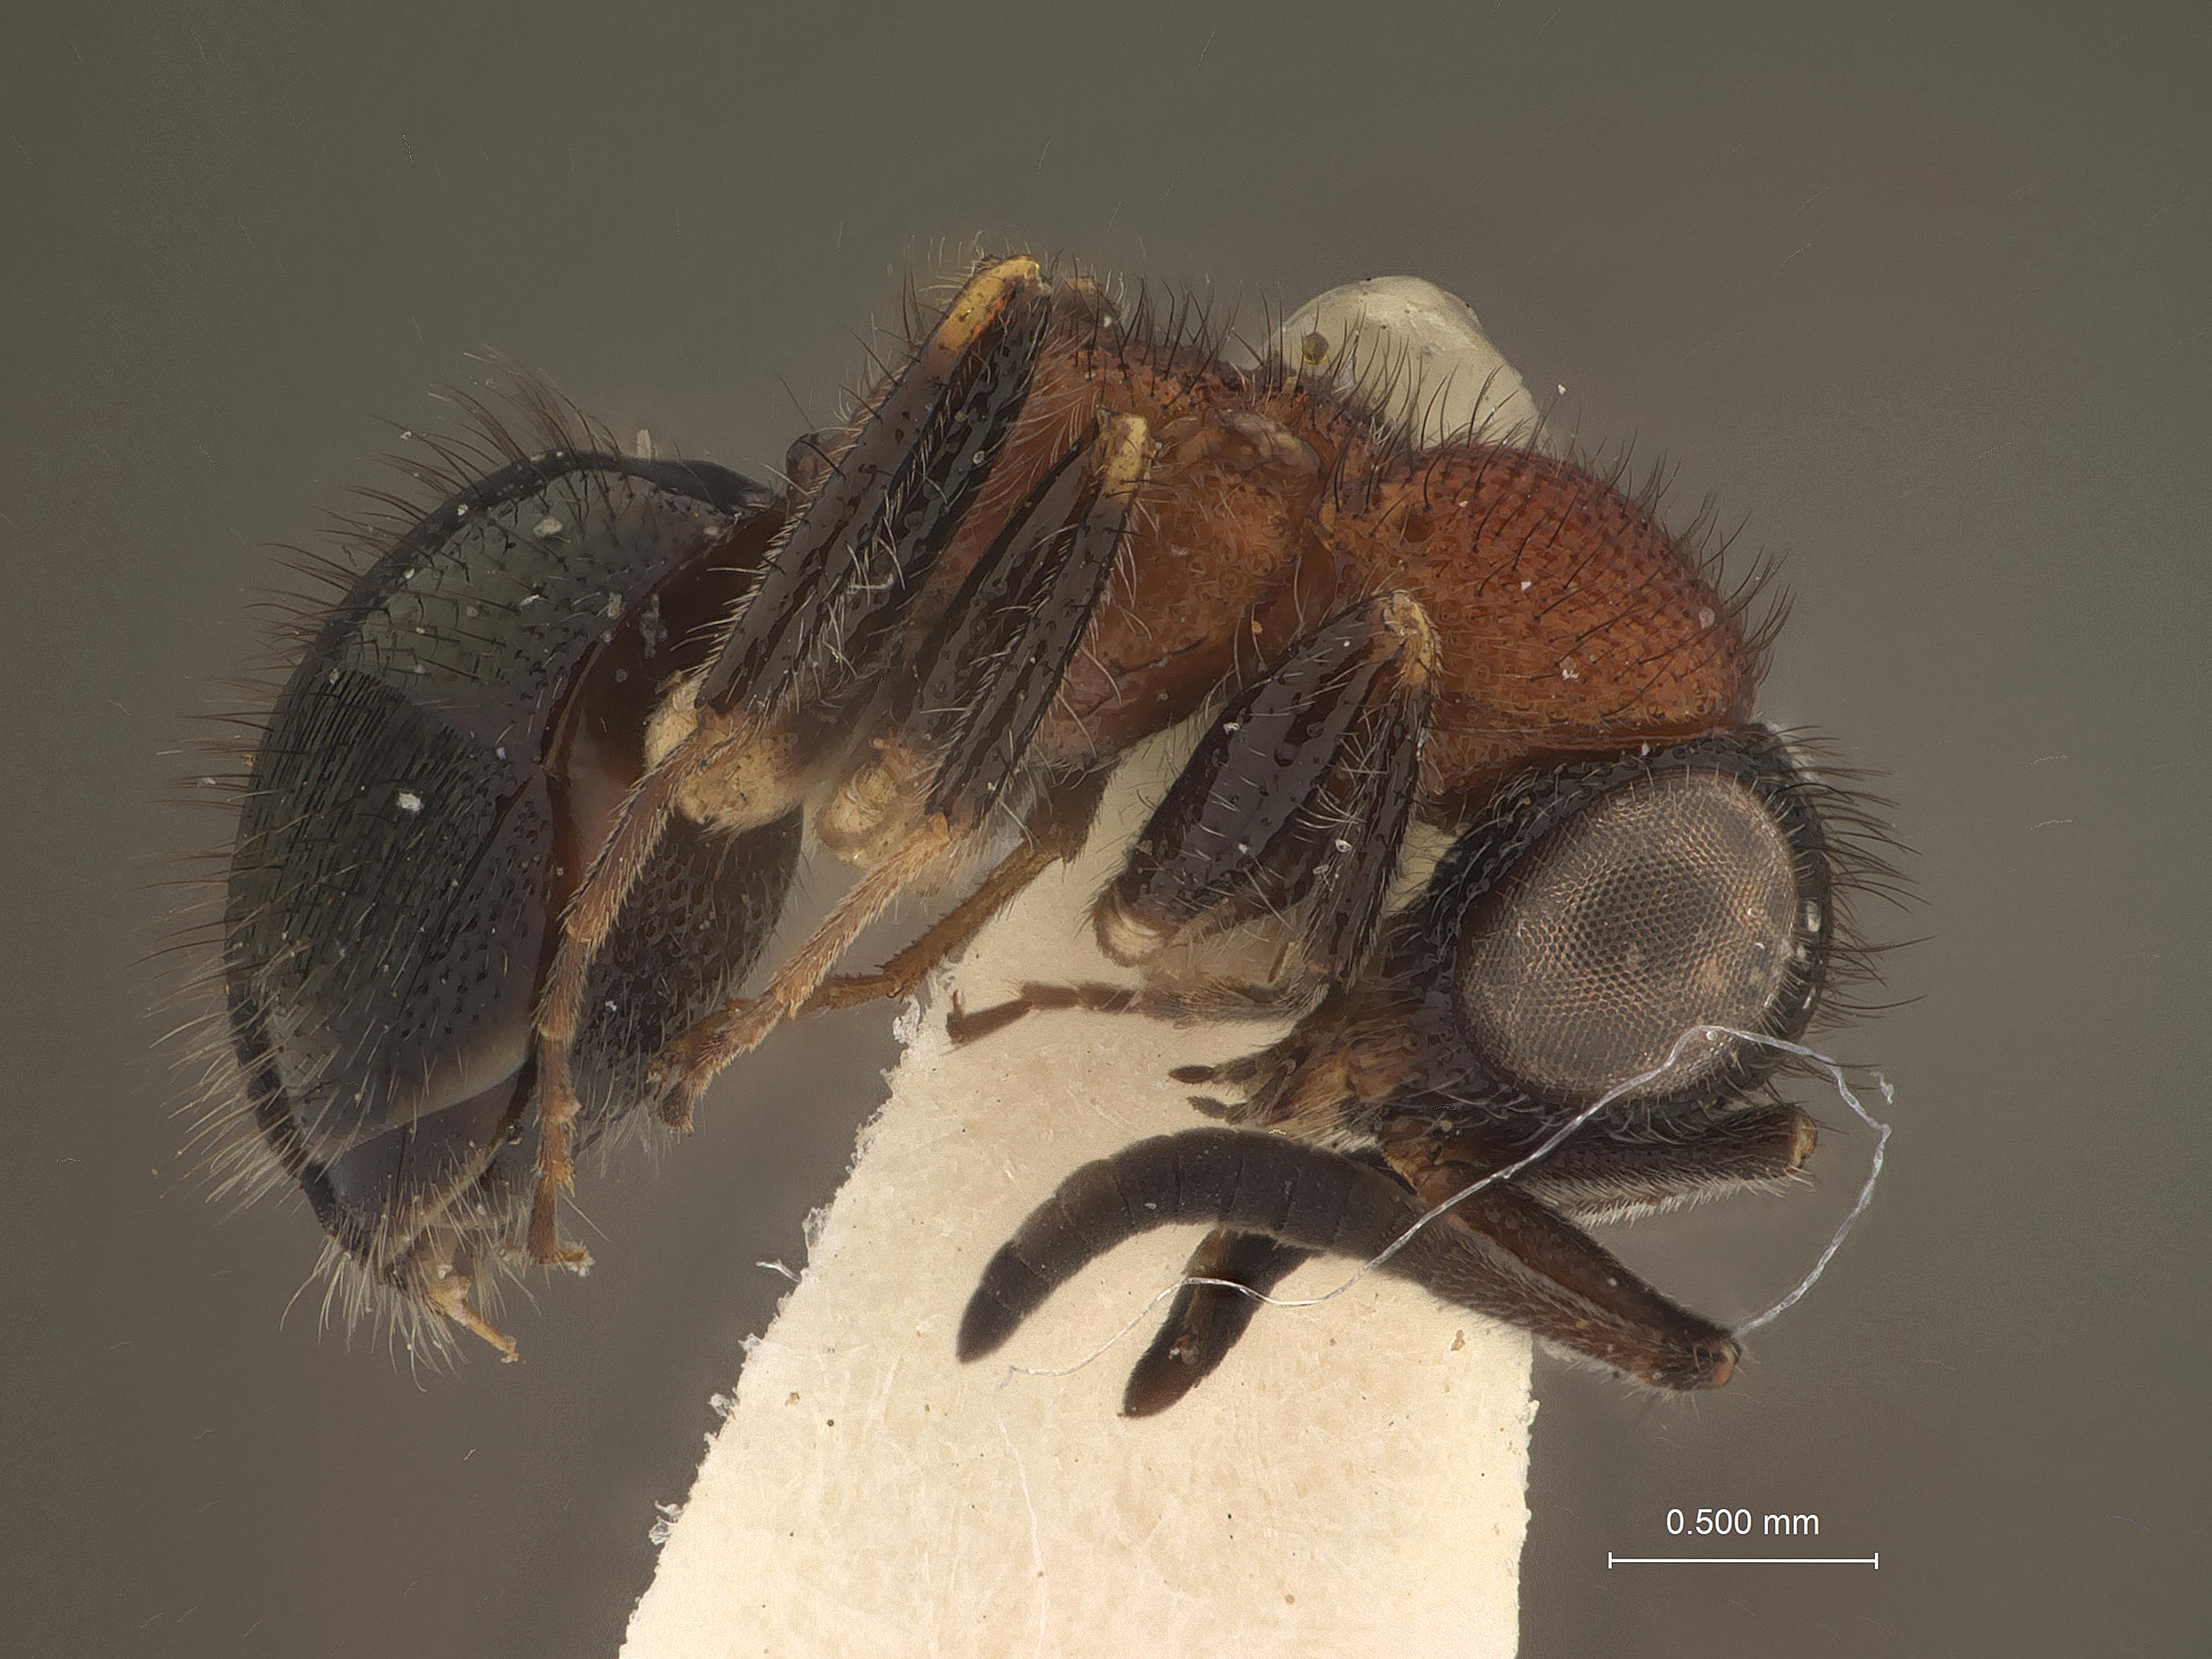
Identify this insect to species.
Serendibula insolita
